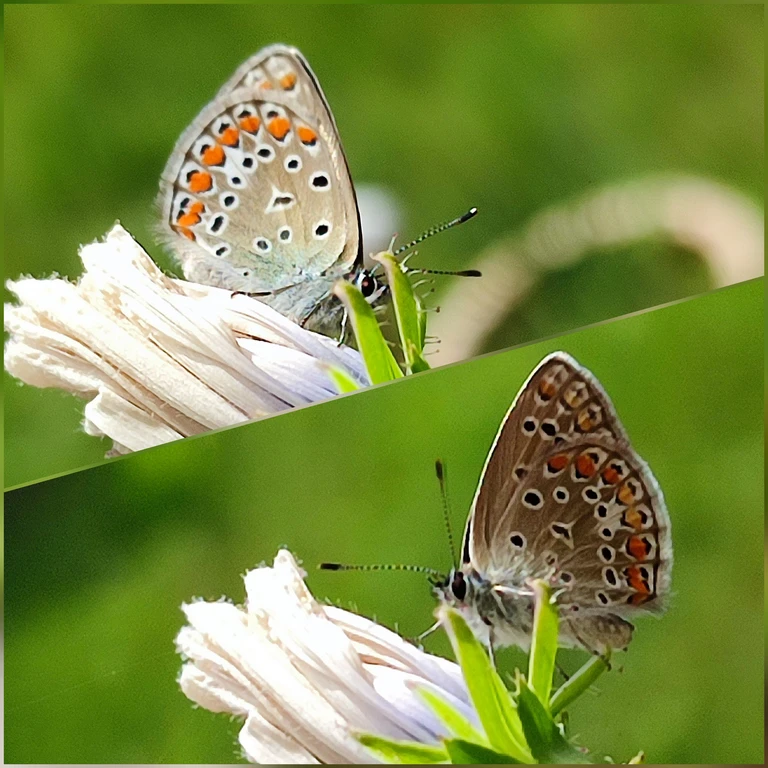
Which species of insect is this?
Polyommatus icarus
